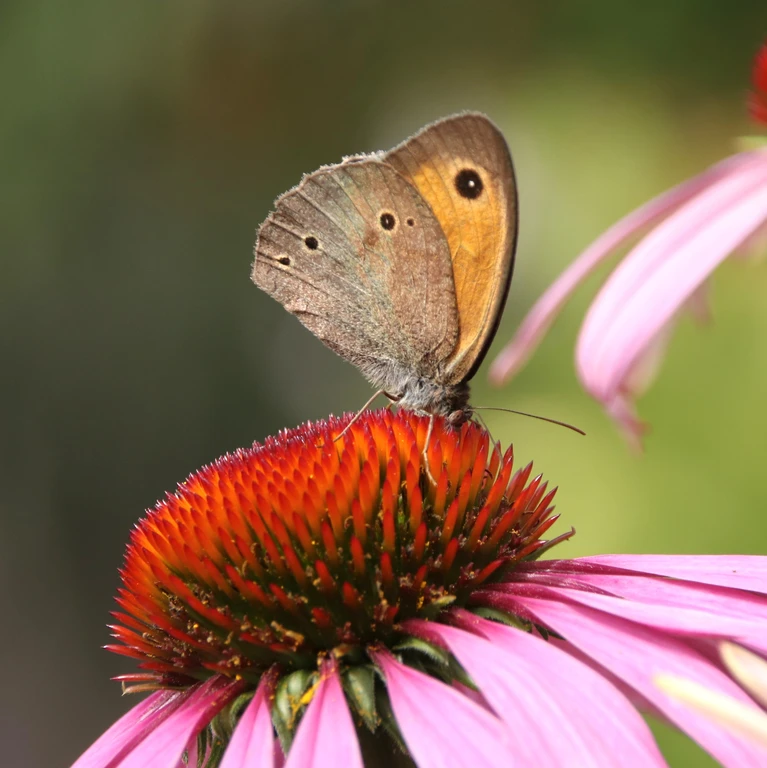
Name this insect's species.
Maniola jurtina
